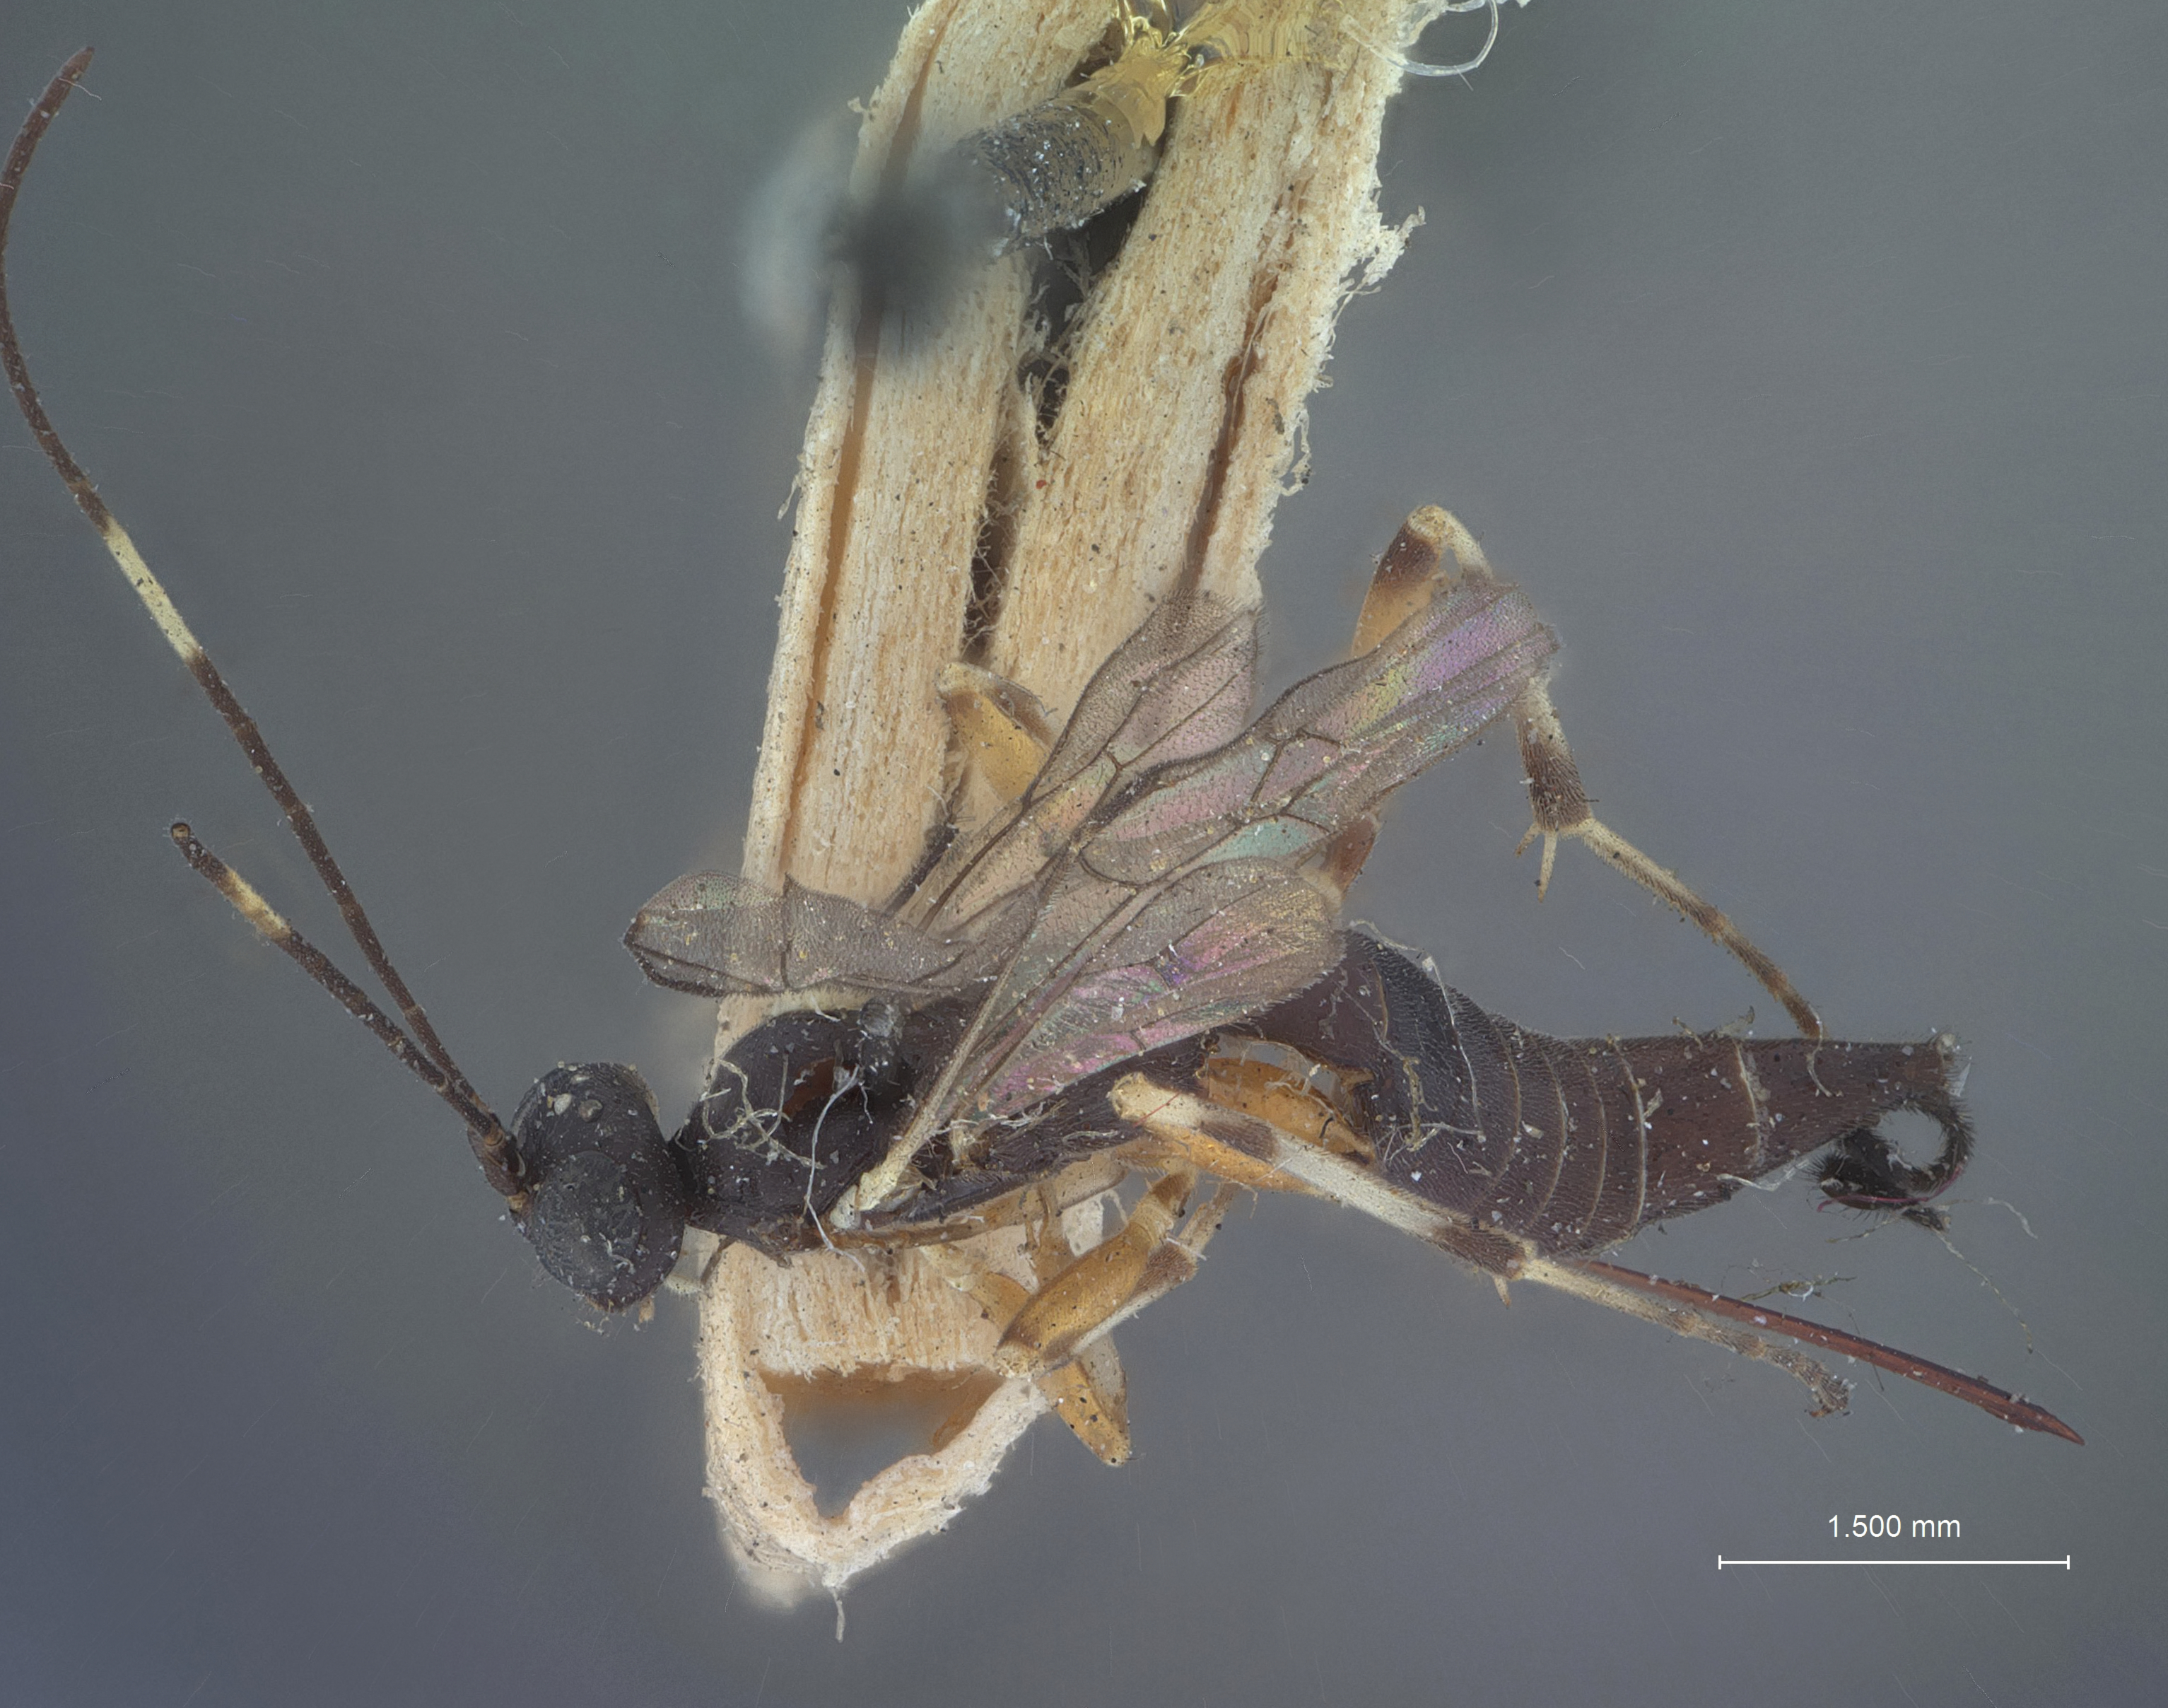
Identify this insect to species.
Helcostizus tibialis
